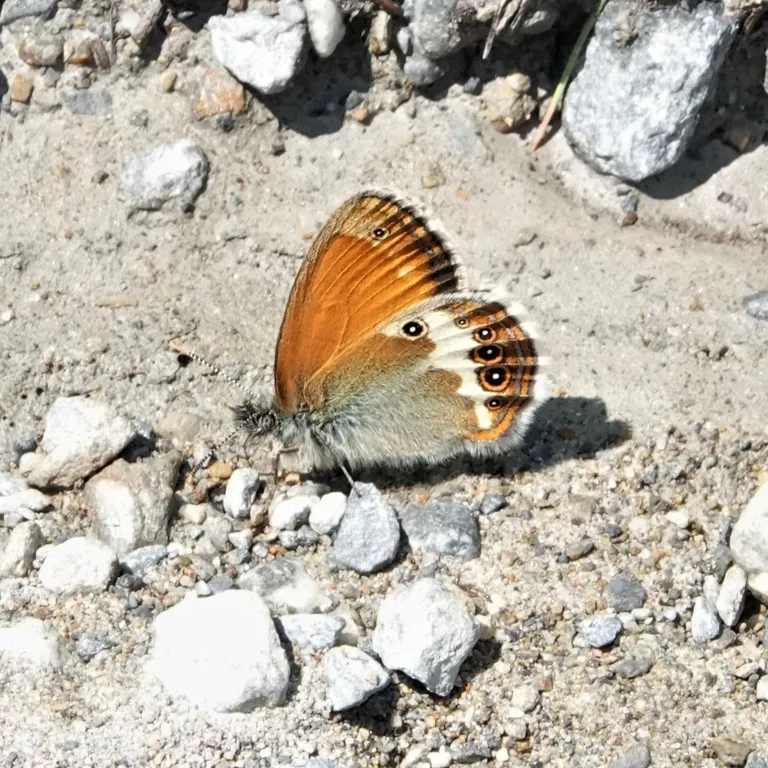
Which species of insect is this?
Coenonympha arcania
